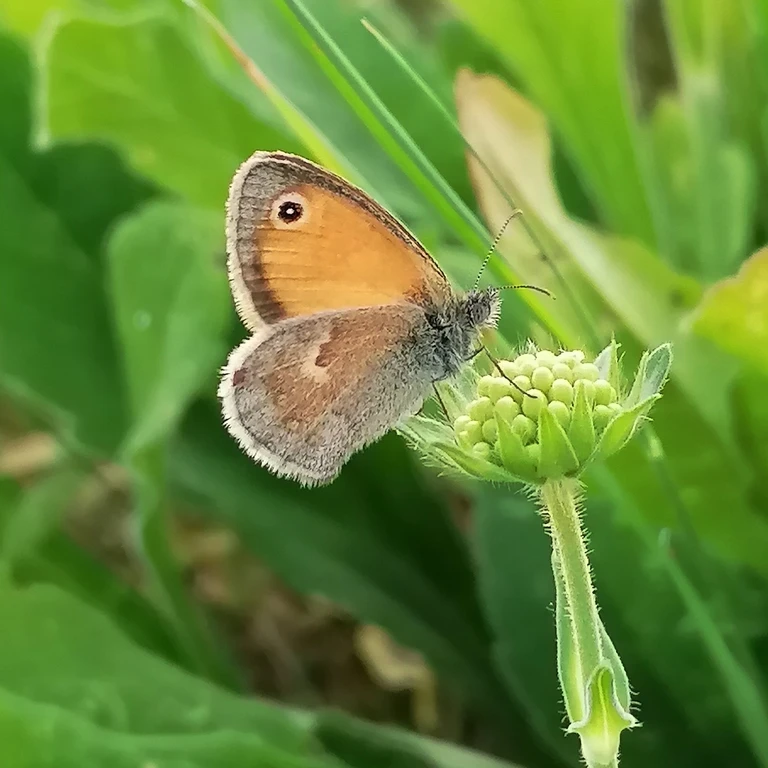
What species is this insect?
Coenonympha pamphilus
